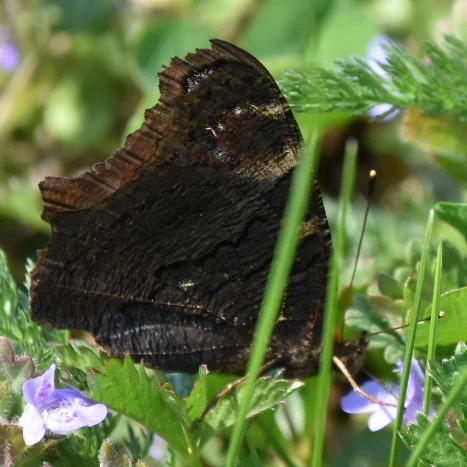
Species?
Aglais io
